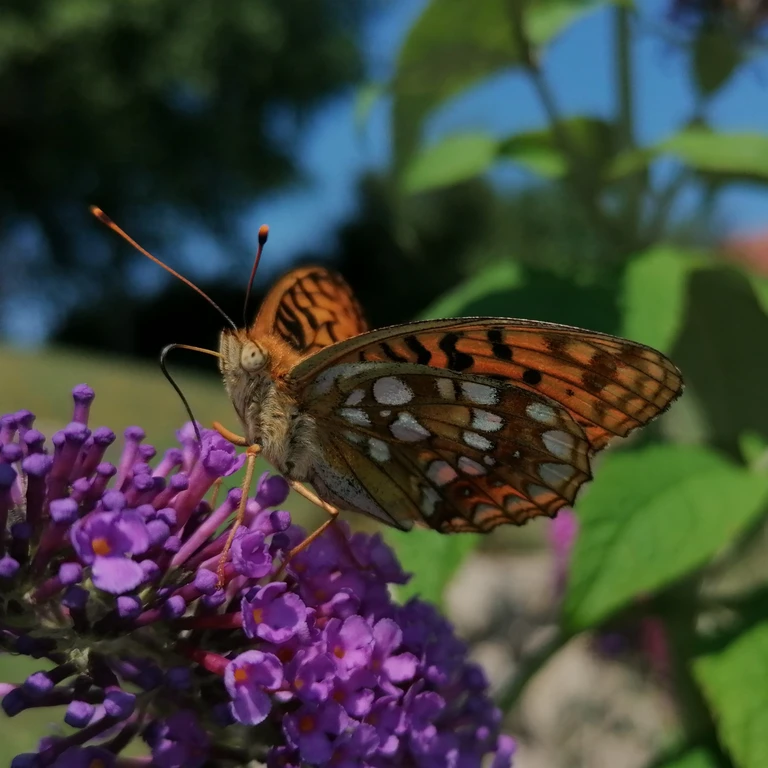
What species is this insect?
Fabriciana adippe
